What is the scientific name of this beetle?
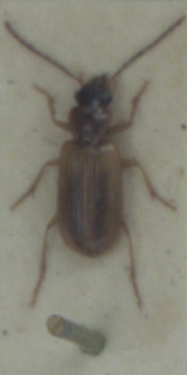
Anthracus consputus
